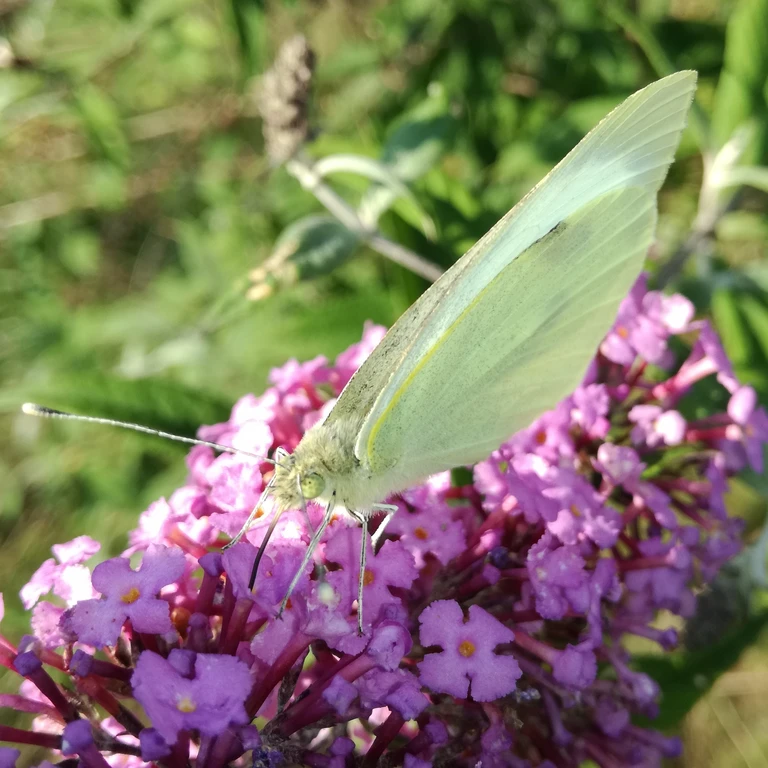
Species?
Pieris brassicae
